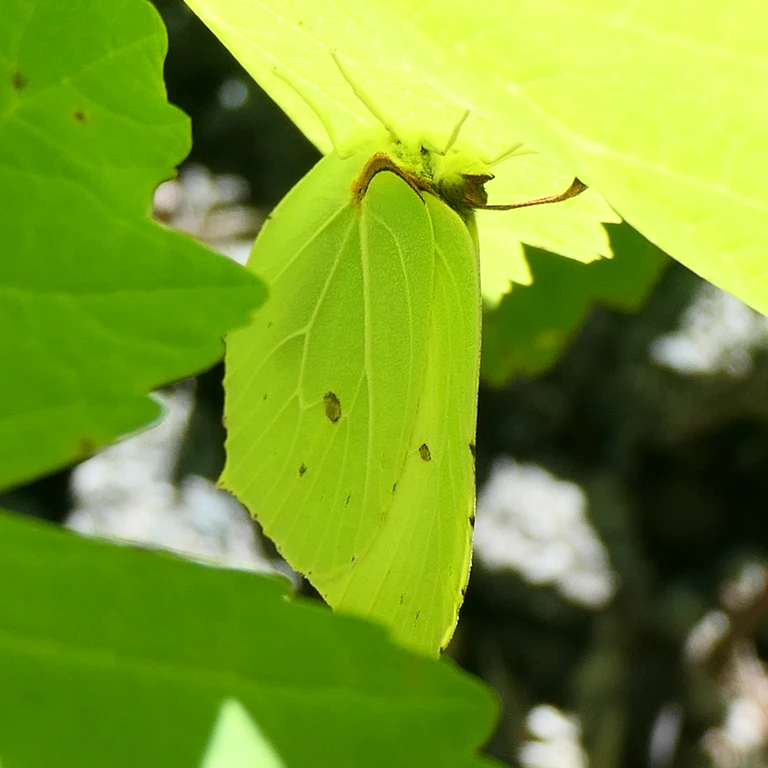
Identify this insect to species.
Gonepteryx rhamni
